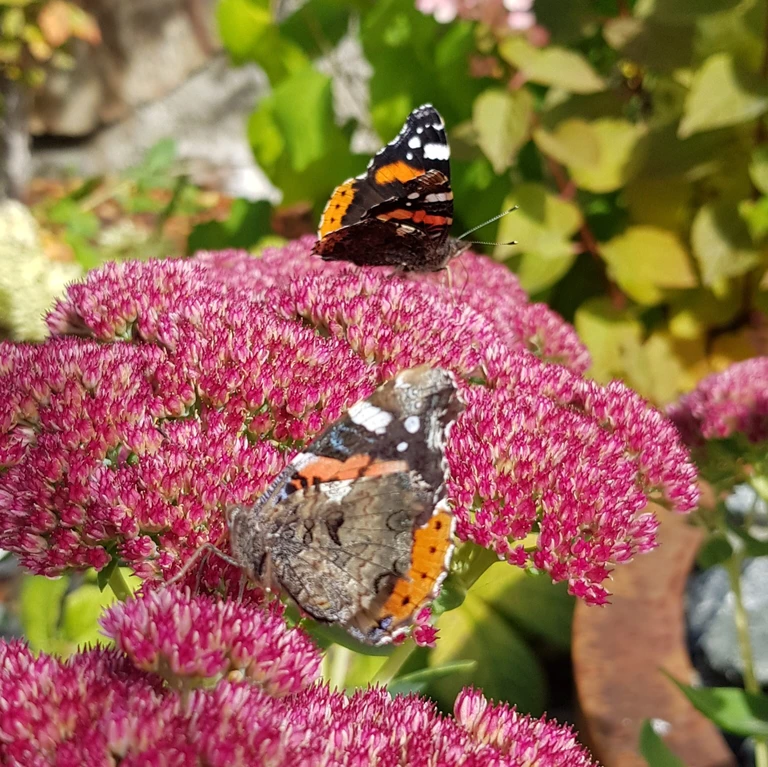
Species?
Vanessa atalanta
